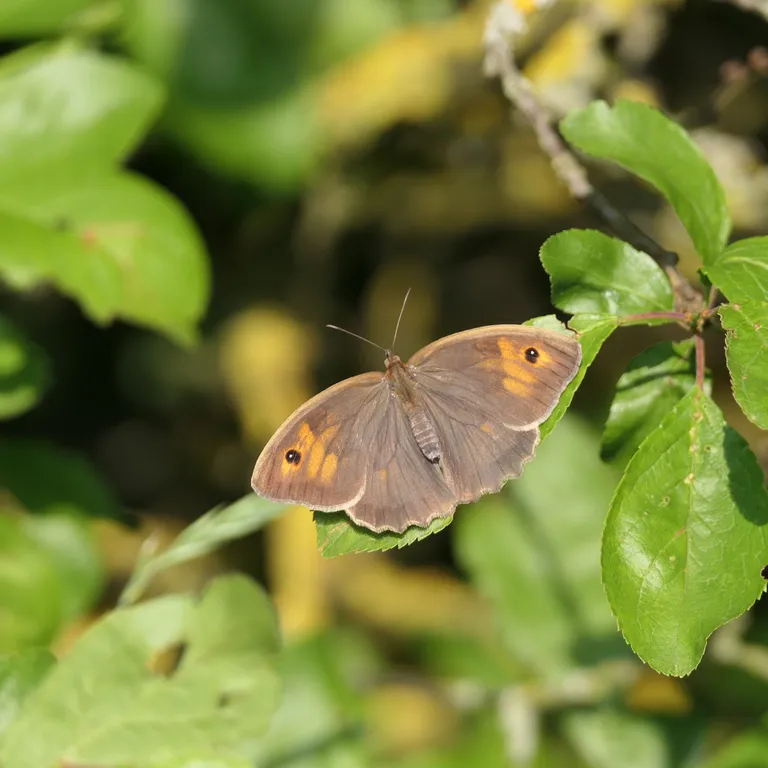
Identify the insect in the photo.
Maniola jurtina
